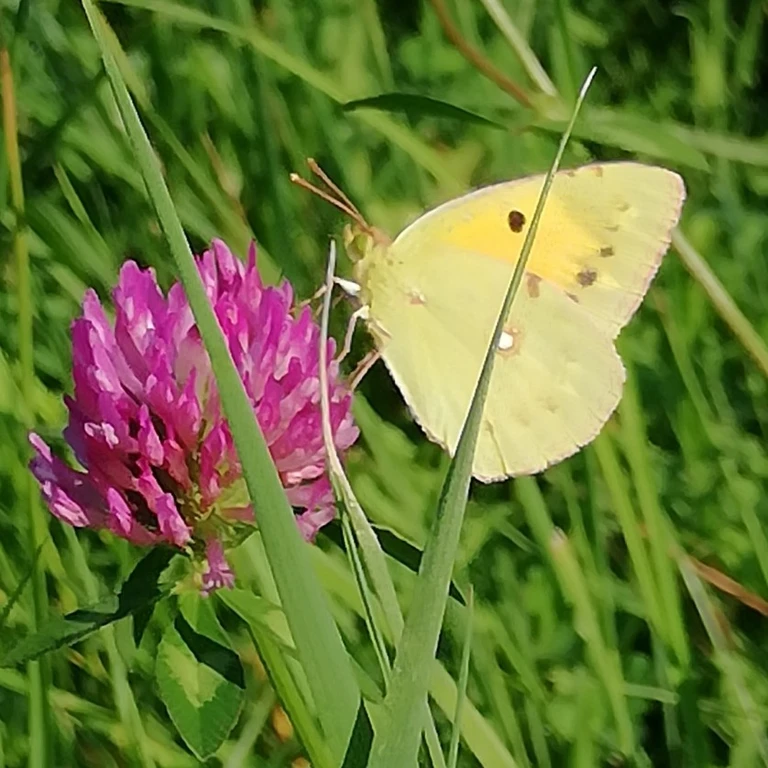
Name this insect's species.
Colias croceus
